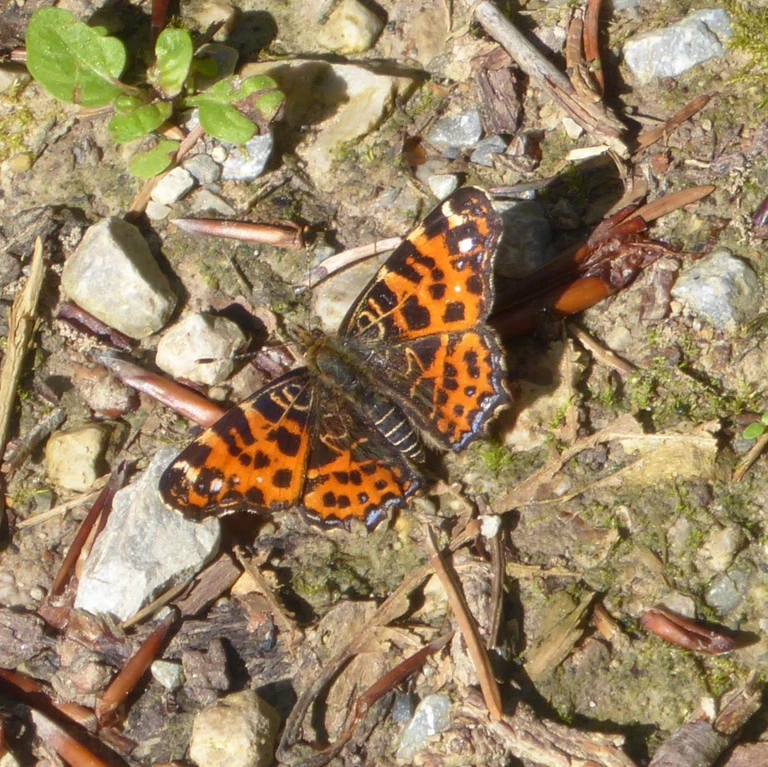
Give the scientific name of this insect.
Araschnia levana
